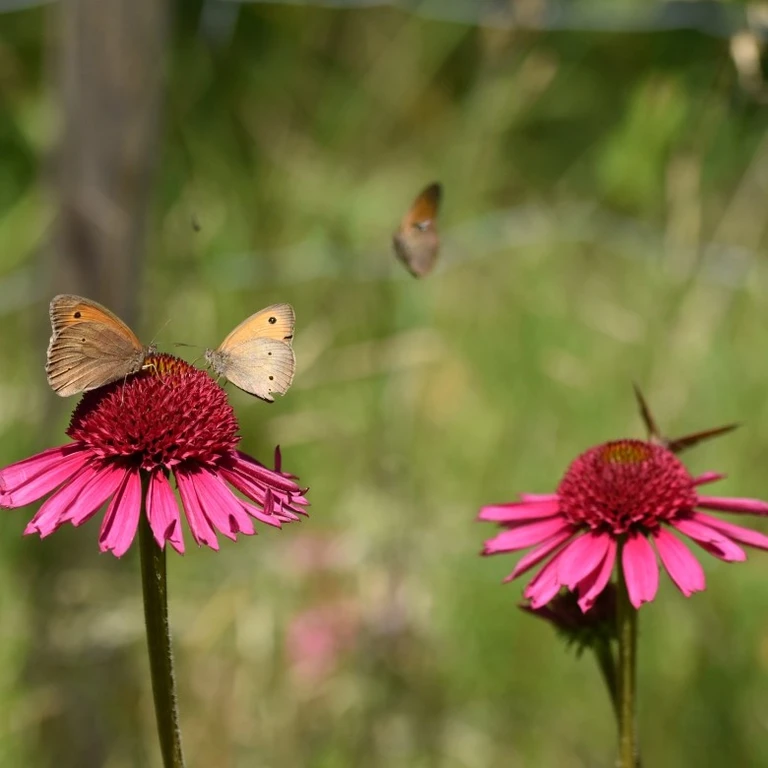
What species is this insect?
Maniola jurtina
